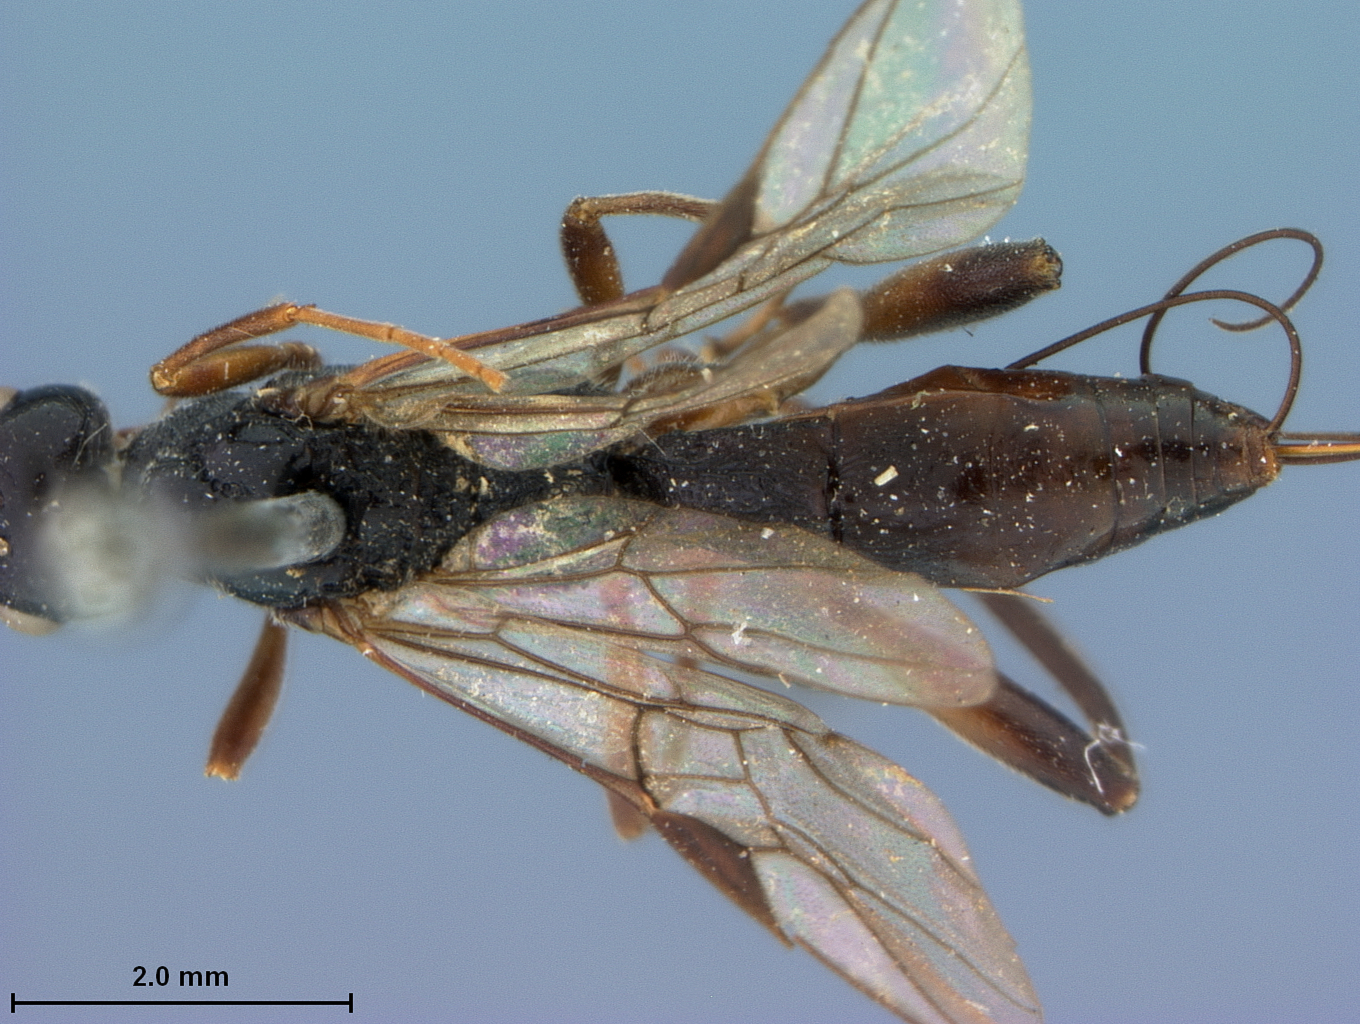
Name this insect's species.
Gymnoscelis yukonensis
